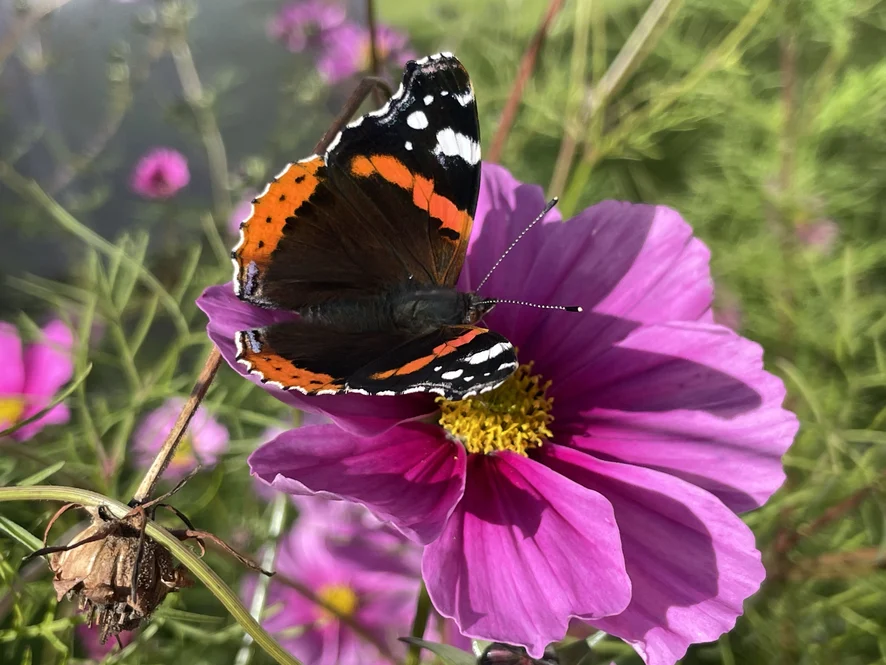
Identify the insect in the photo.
Vanessa atalanta
